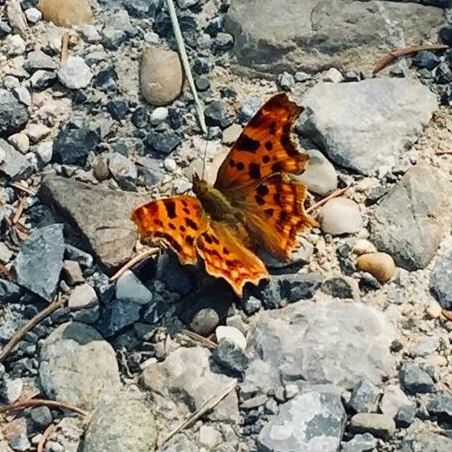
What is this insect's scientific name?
Polygonia c-album
